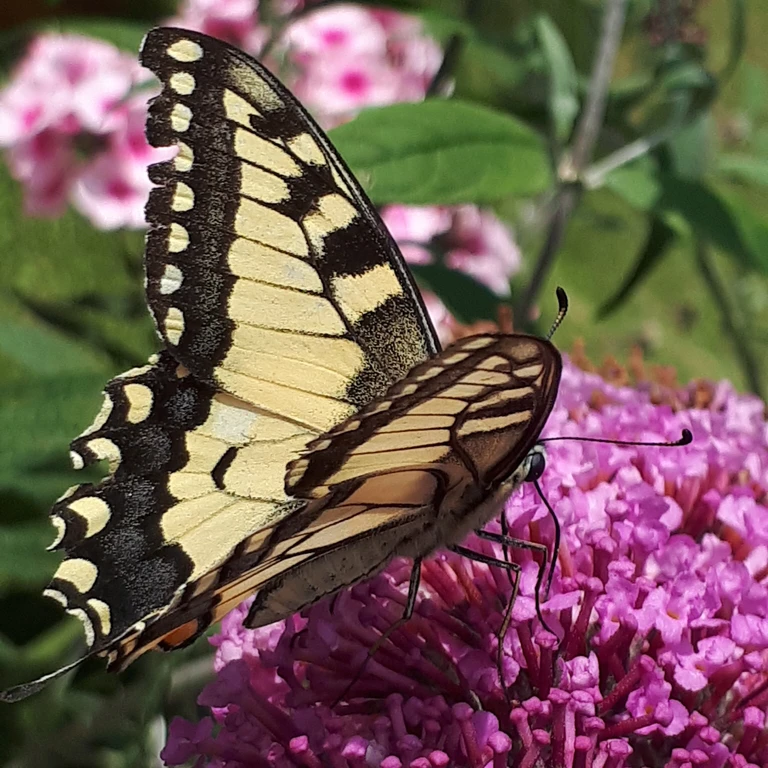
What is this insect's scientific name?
Papilio machaon
